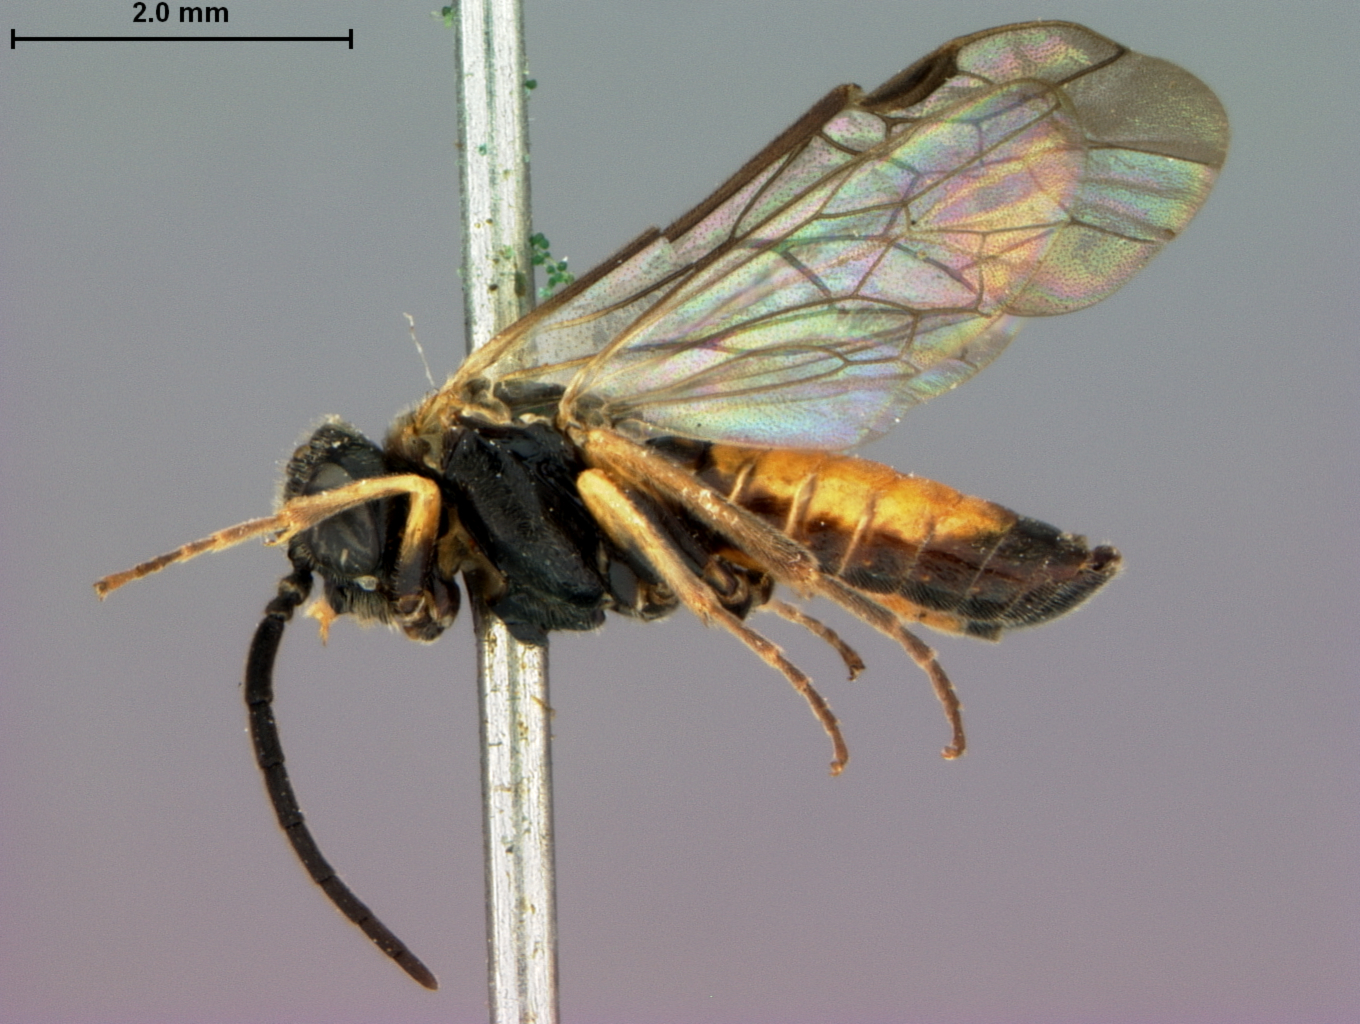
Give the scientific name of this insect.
Aphanius lenis
